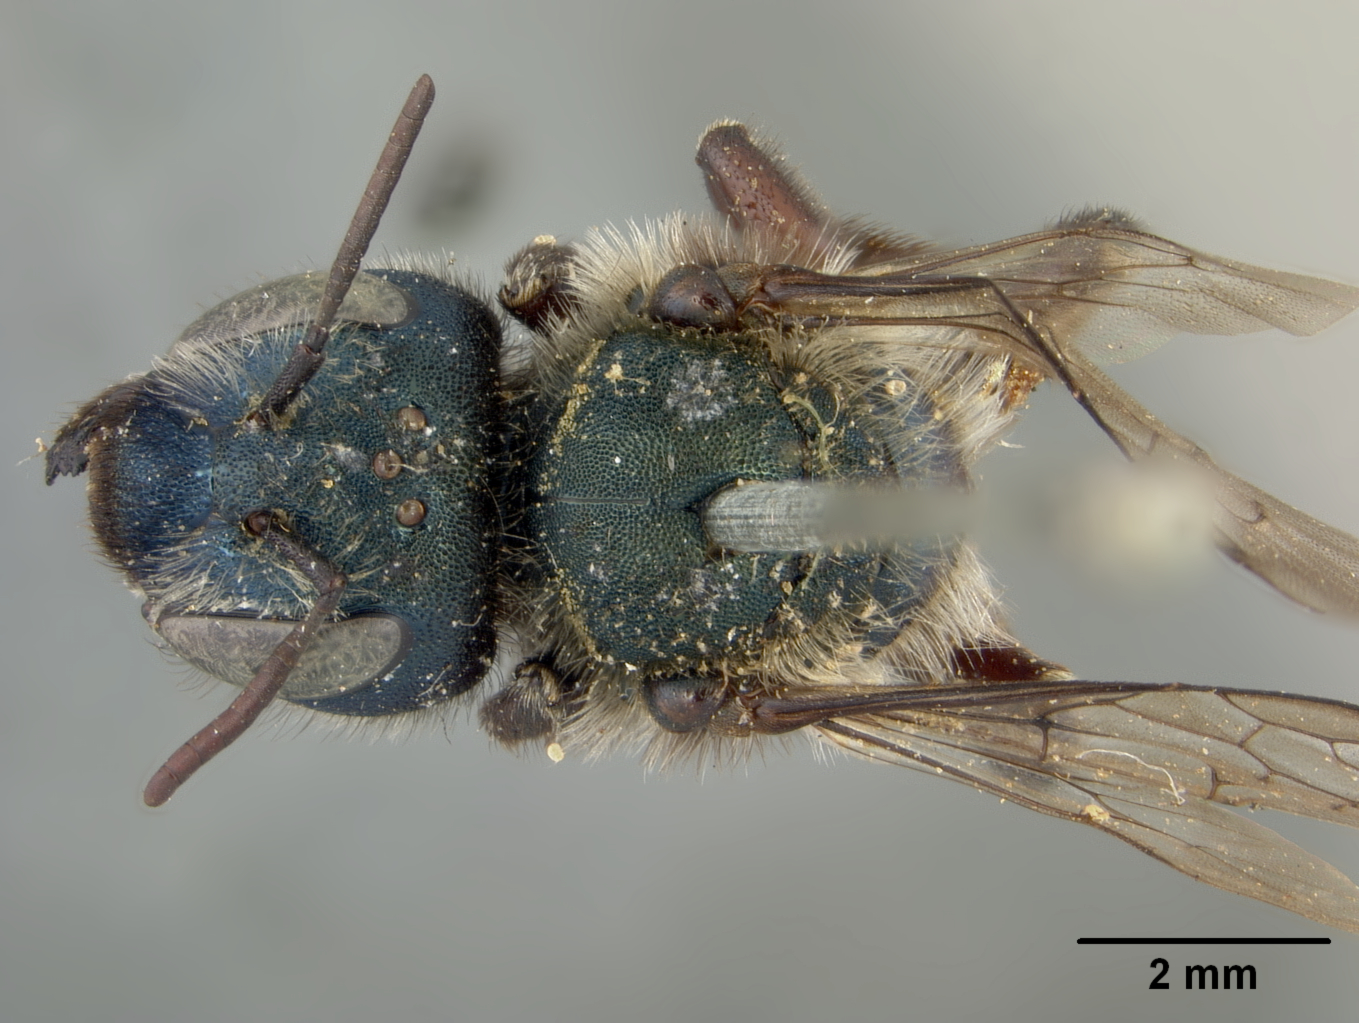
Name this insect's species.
Osmia senior
